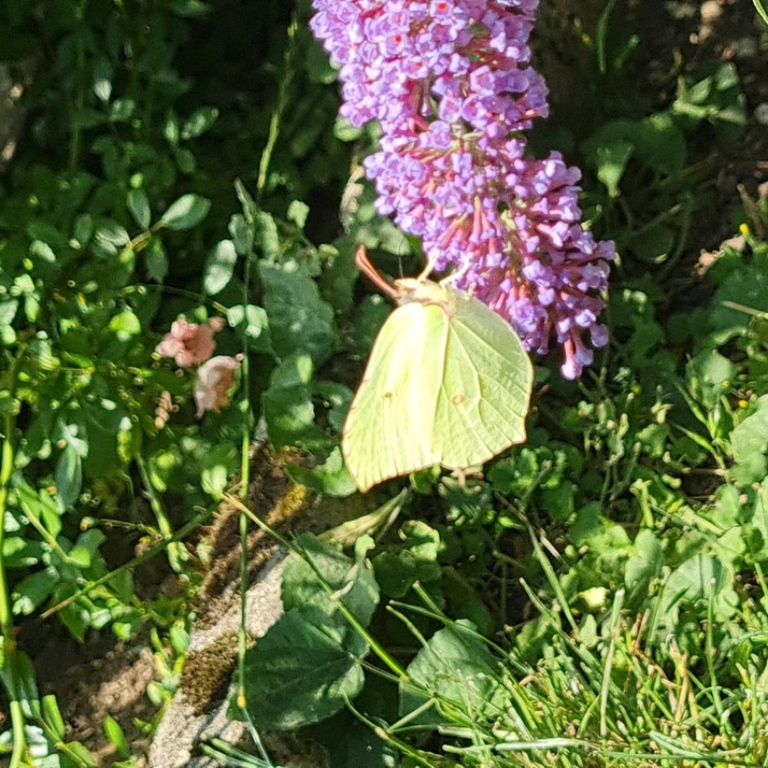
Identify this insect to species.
Gonepteryx rhamni
